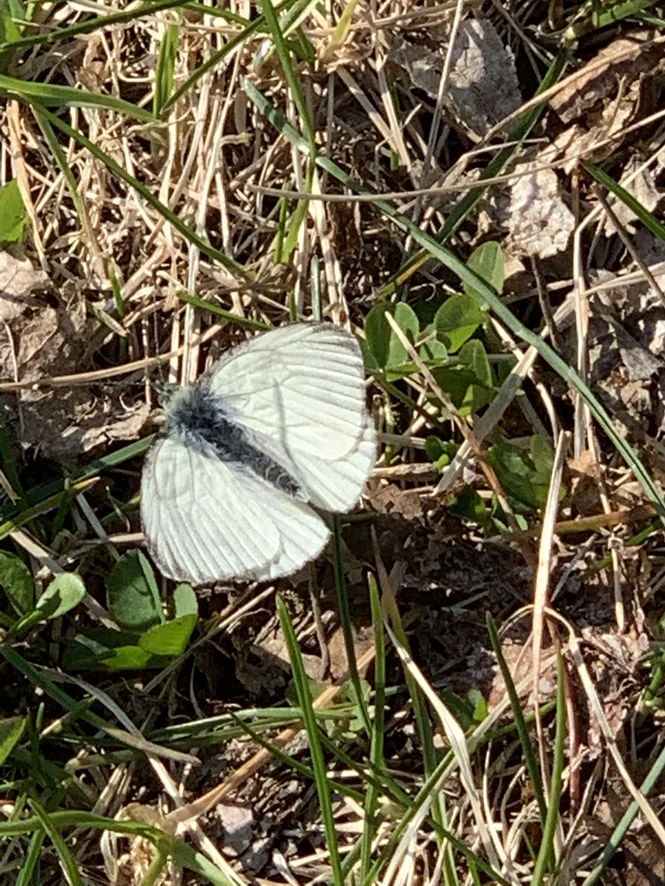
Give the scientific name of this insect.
Pieris napi
